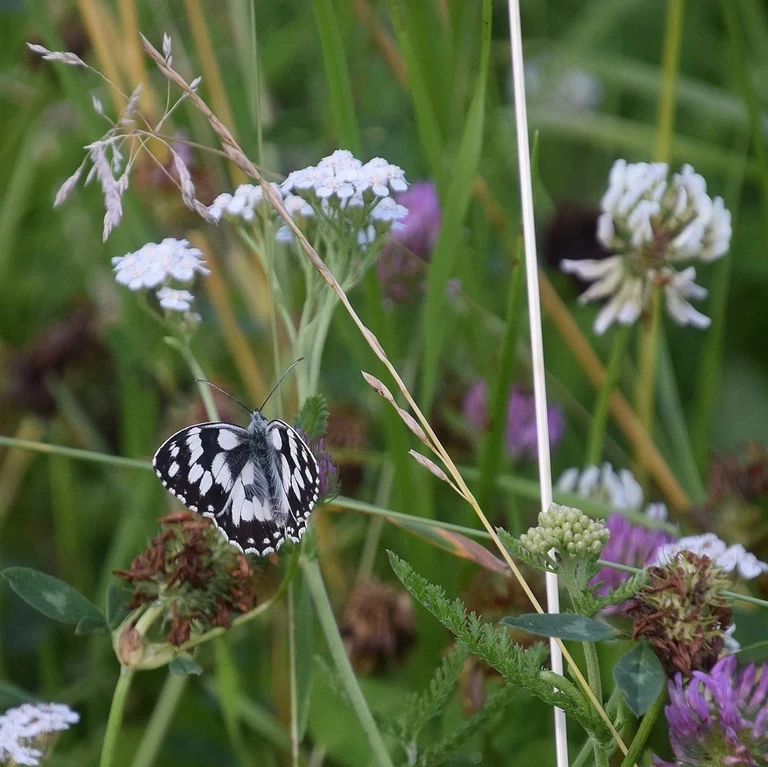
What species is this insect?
Melanargia galathea
